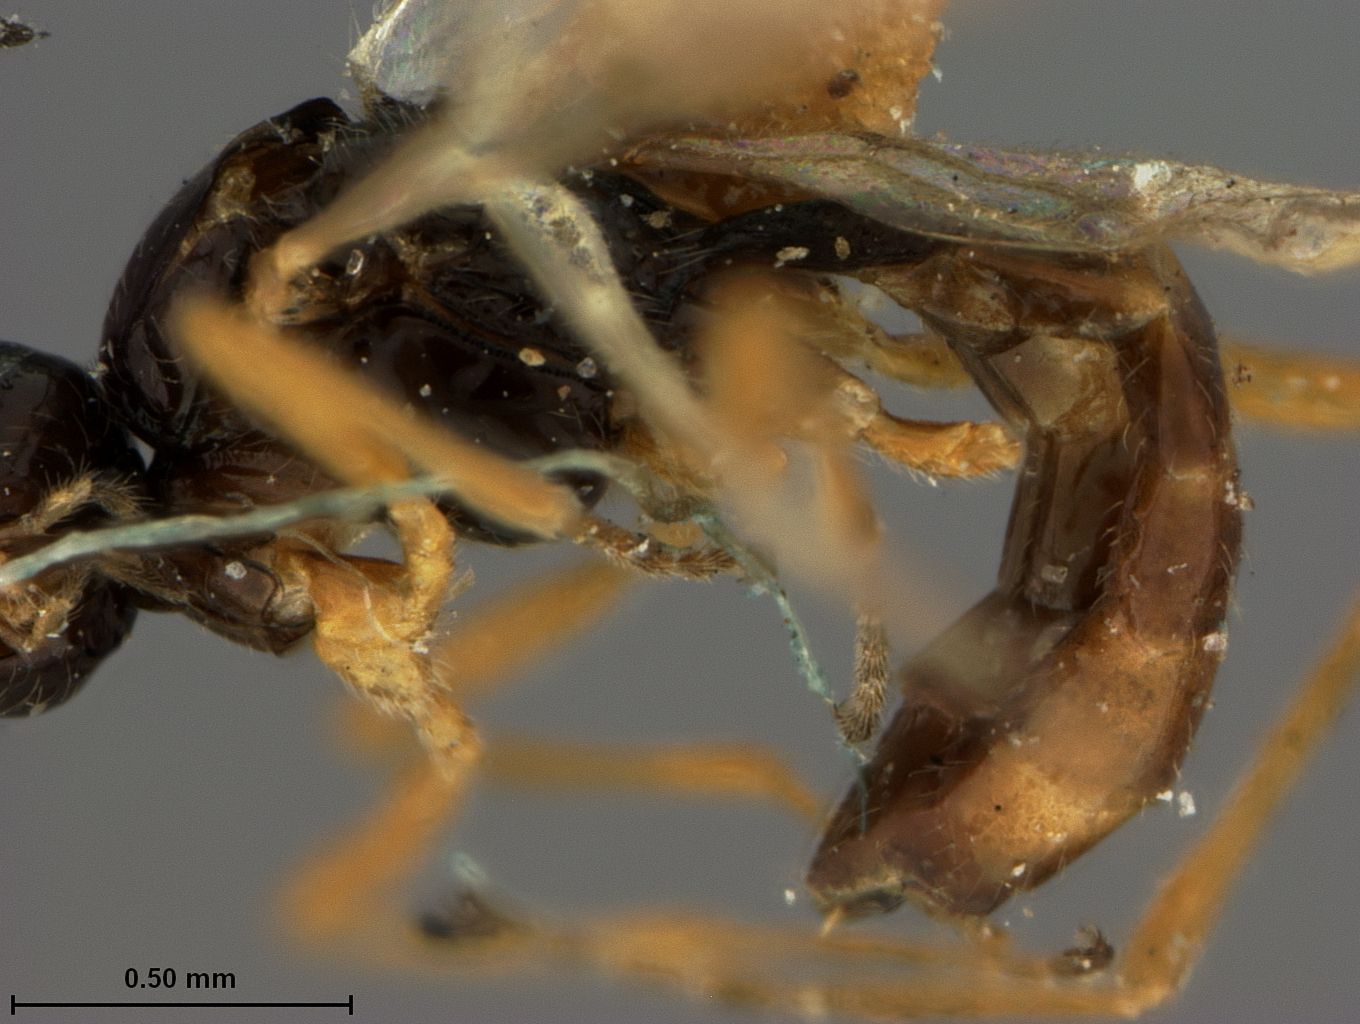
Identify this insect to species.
Aphidius glacialis
